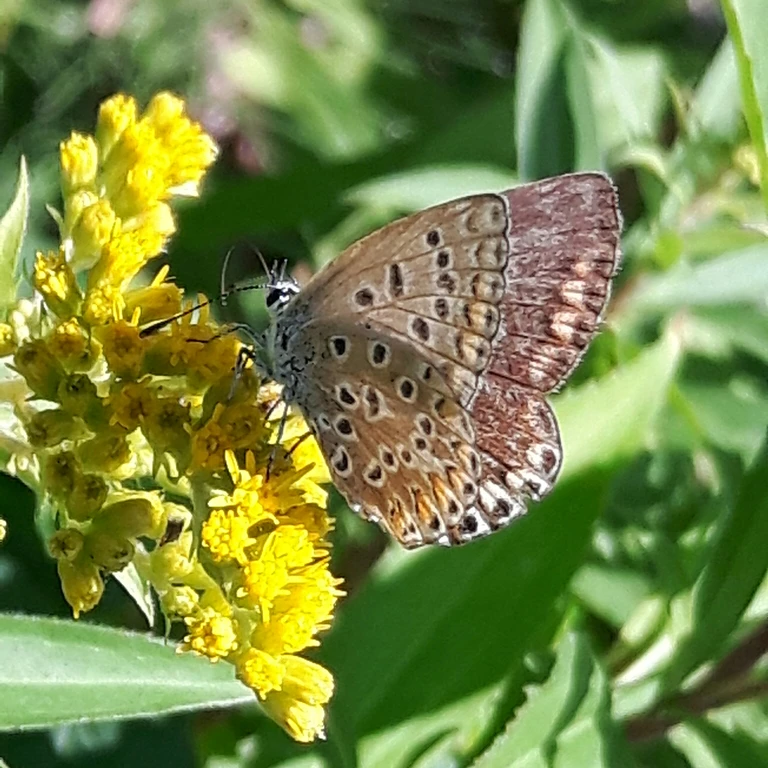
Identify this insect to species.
Polyommatus icarus
